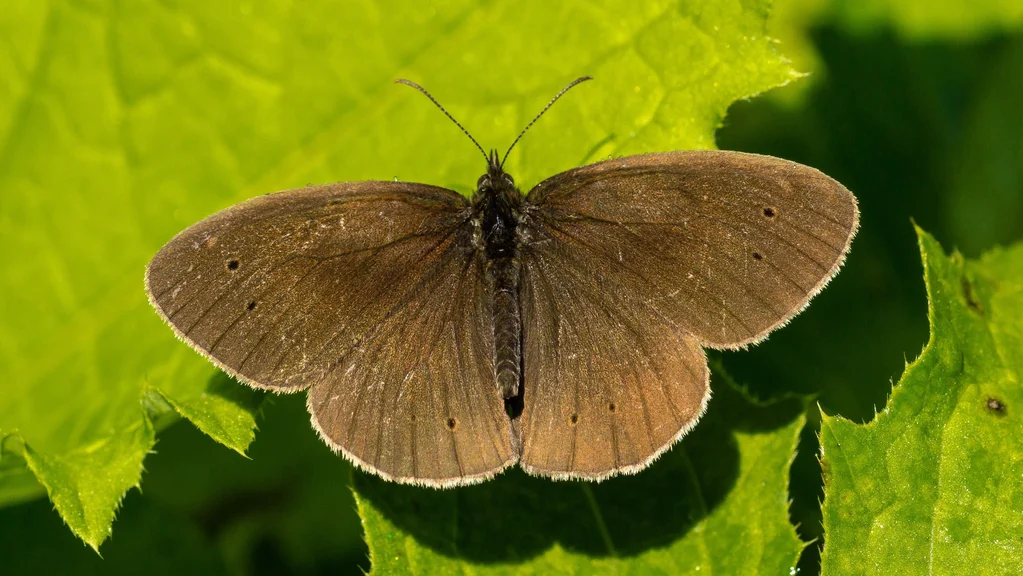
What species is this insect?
Aphantopus hyperantus
